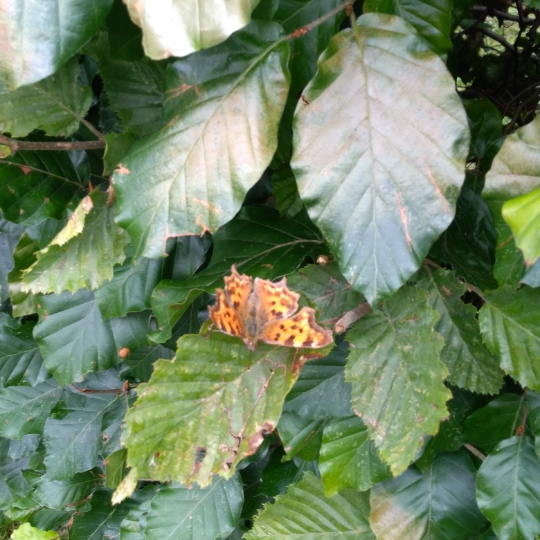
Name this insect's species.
Polygonia c-album
